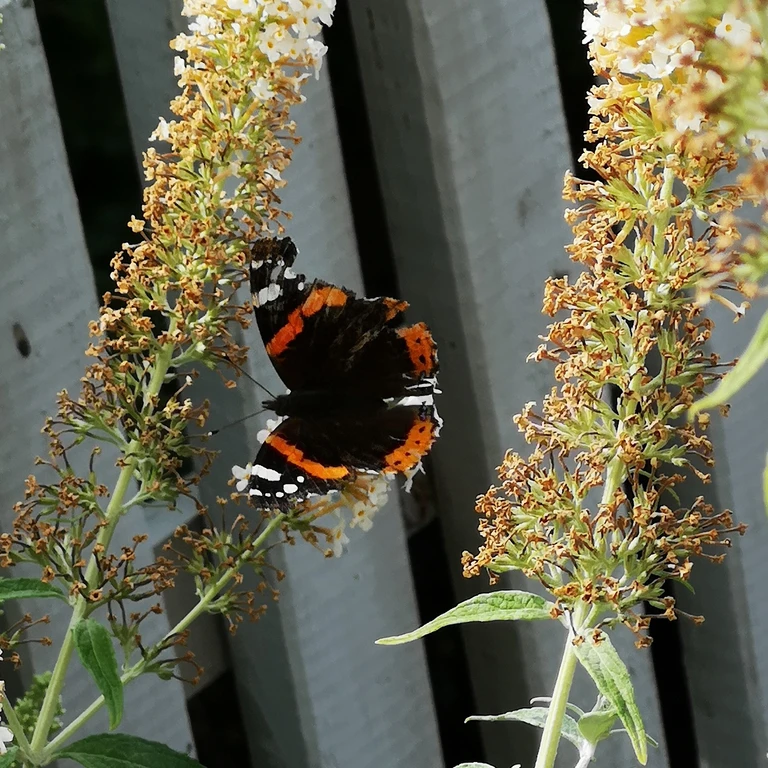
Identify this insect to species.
Vanessa atalanta
